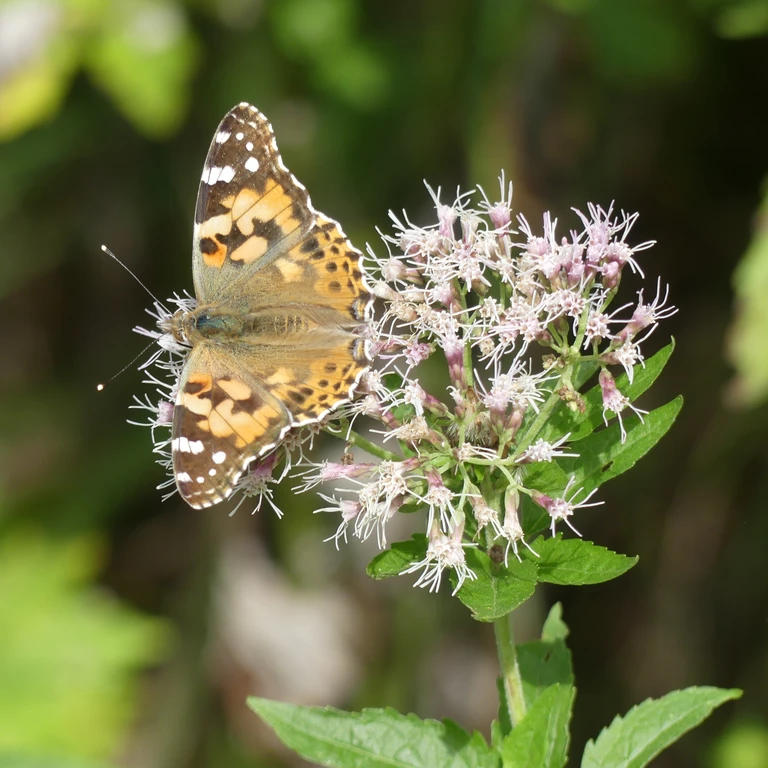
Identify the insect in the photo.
Vanessa cardui
